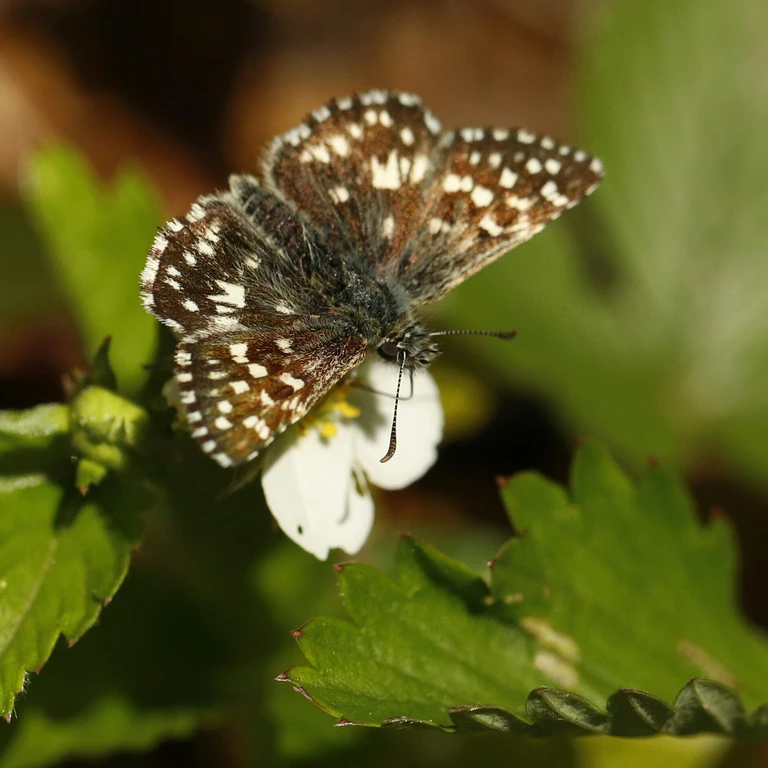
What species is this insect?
Pyrgus malvae
